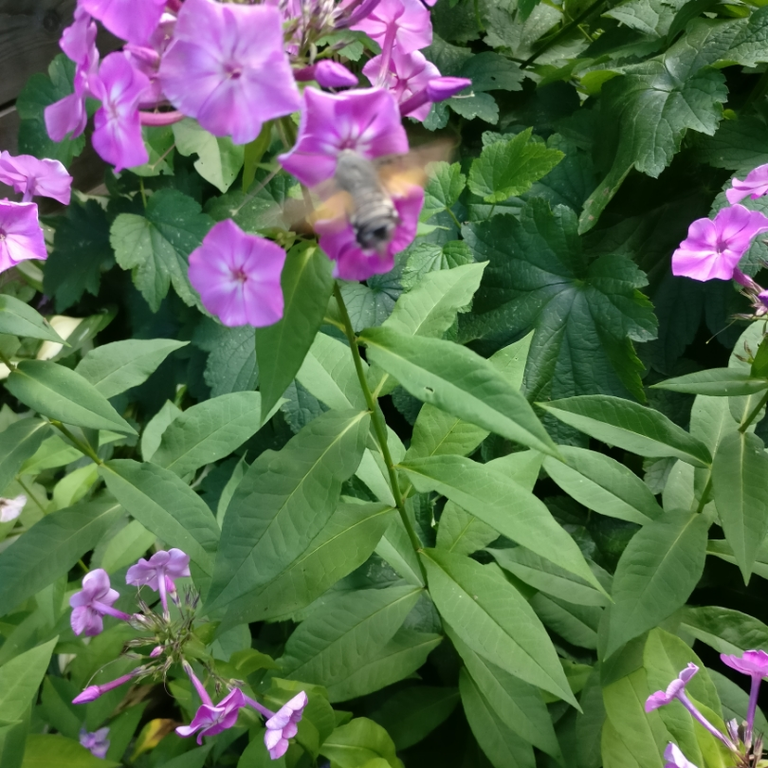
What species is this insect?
Macroglossum stellatarum
